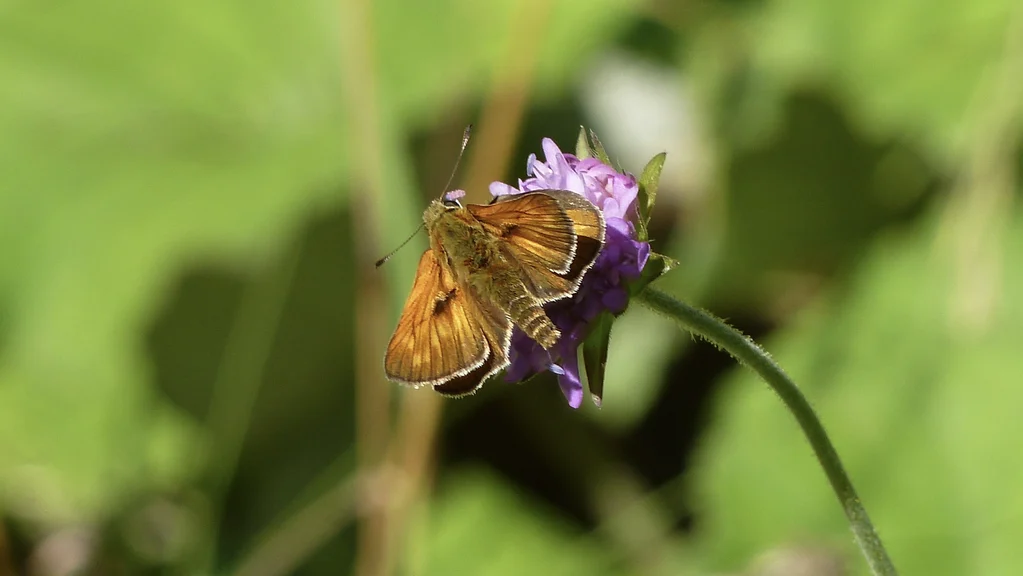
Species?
Ochlodes sylvanus (also Ochlodes venata)
